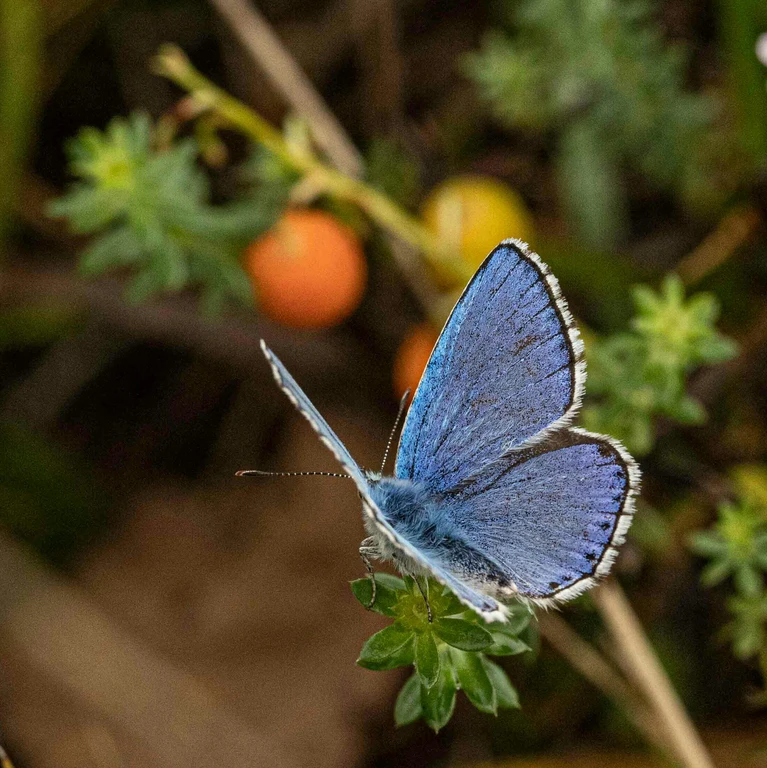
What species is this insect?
Lysandra bellargus
